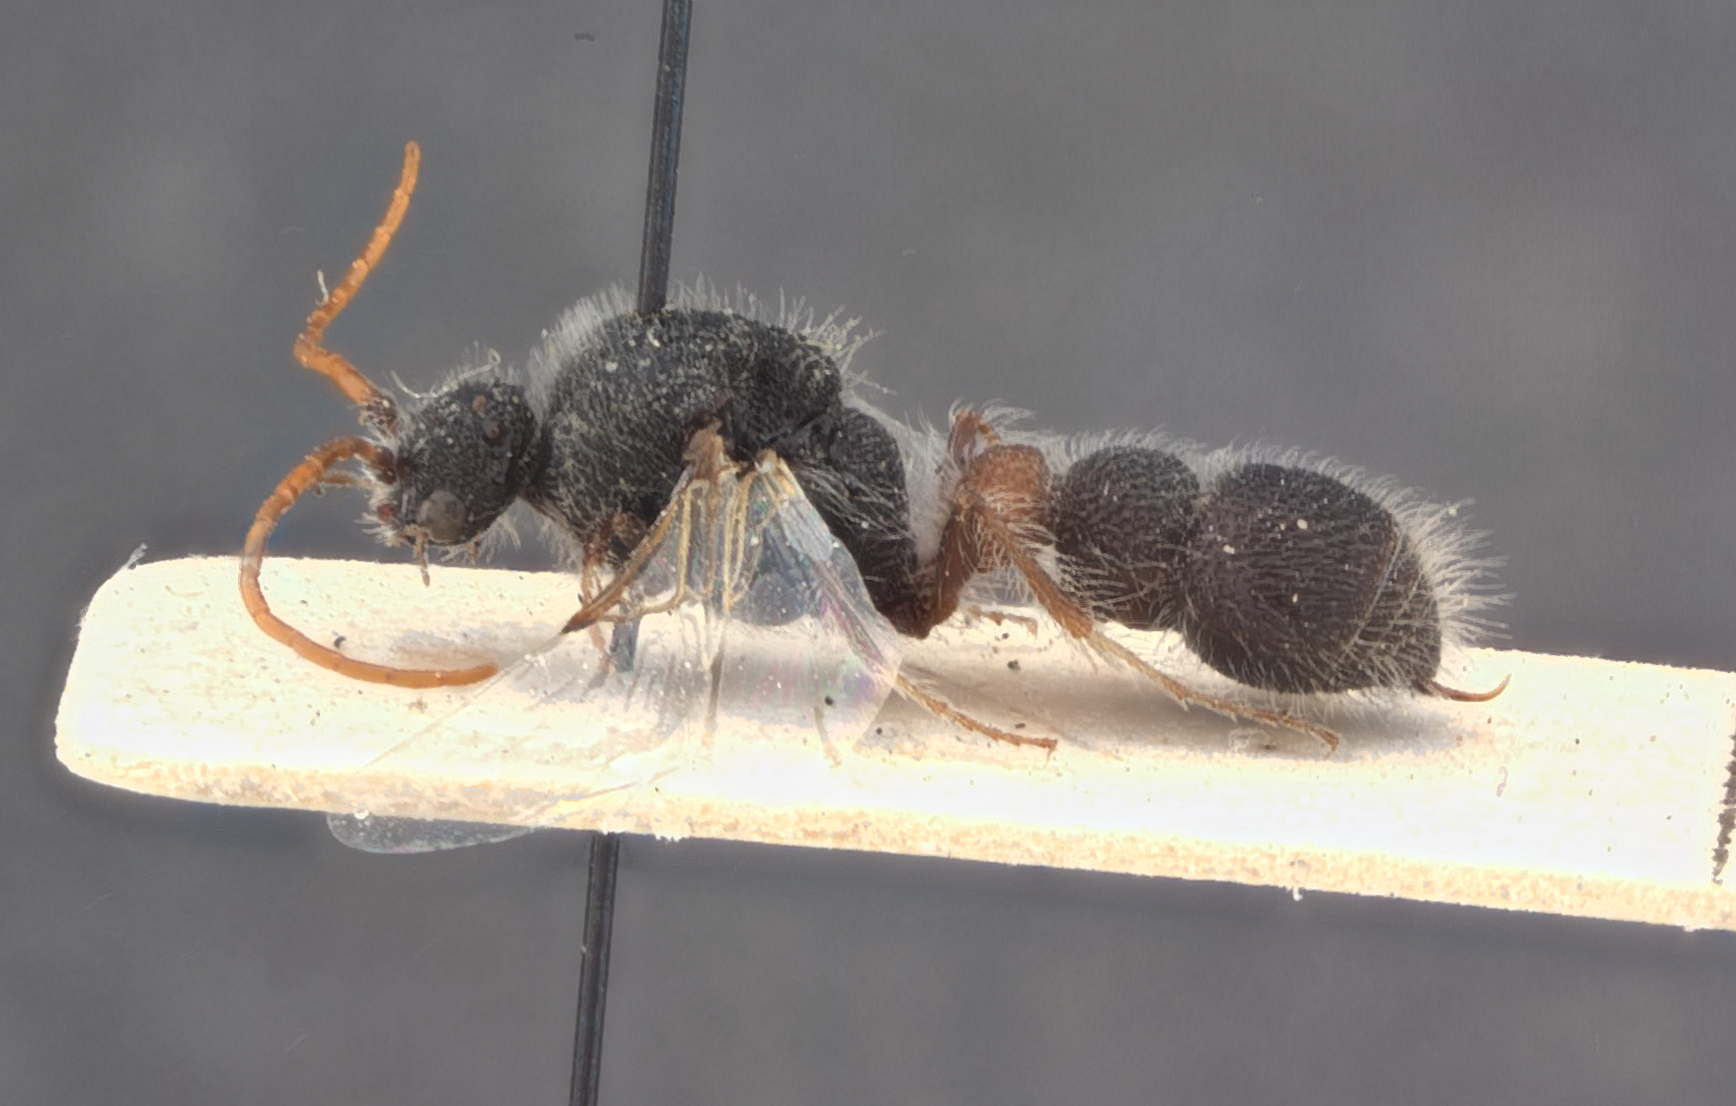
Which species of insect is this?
Apterogyna alfierii
